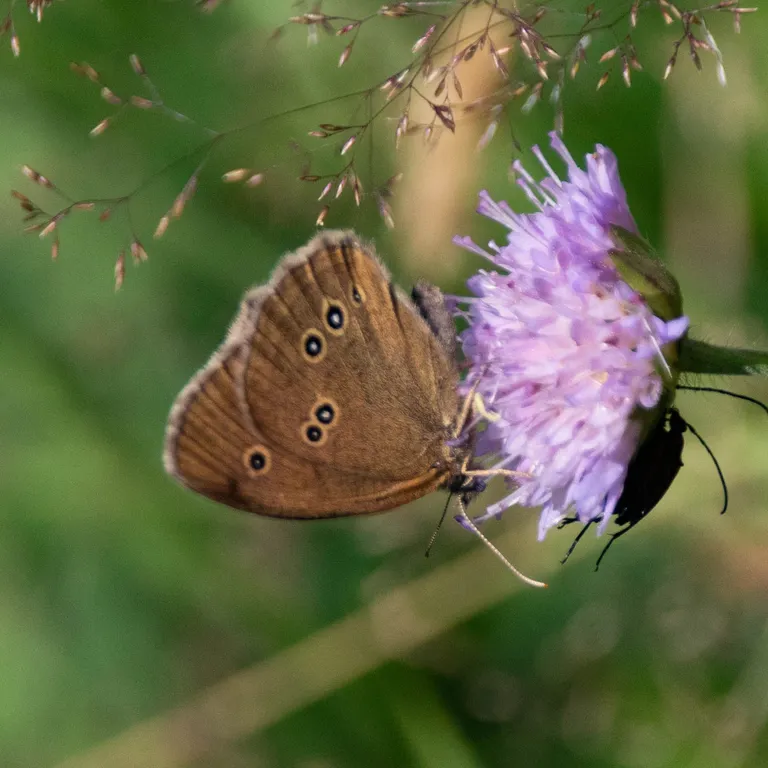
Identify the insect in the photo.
Aphantopus hyperantus
